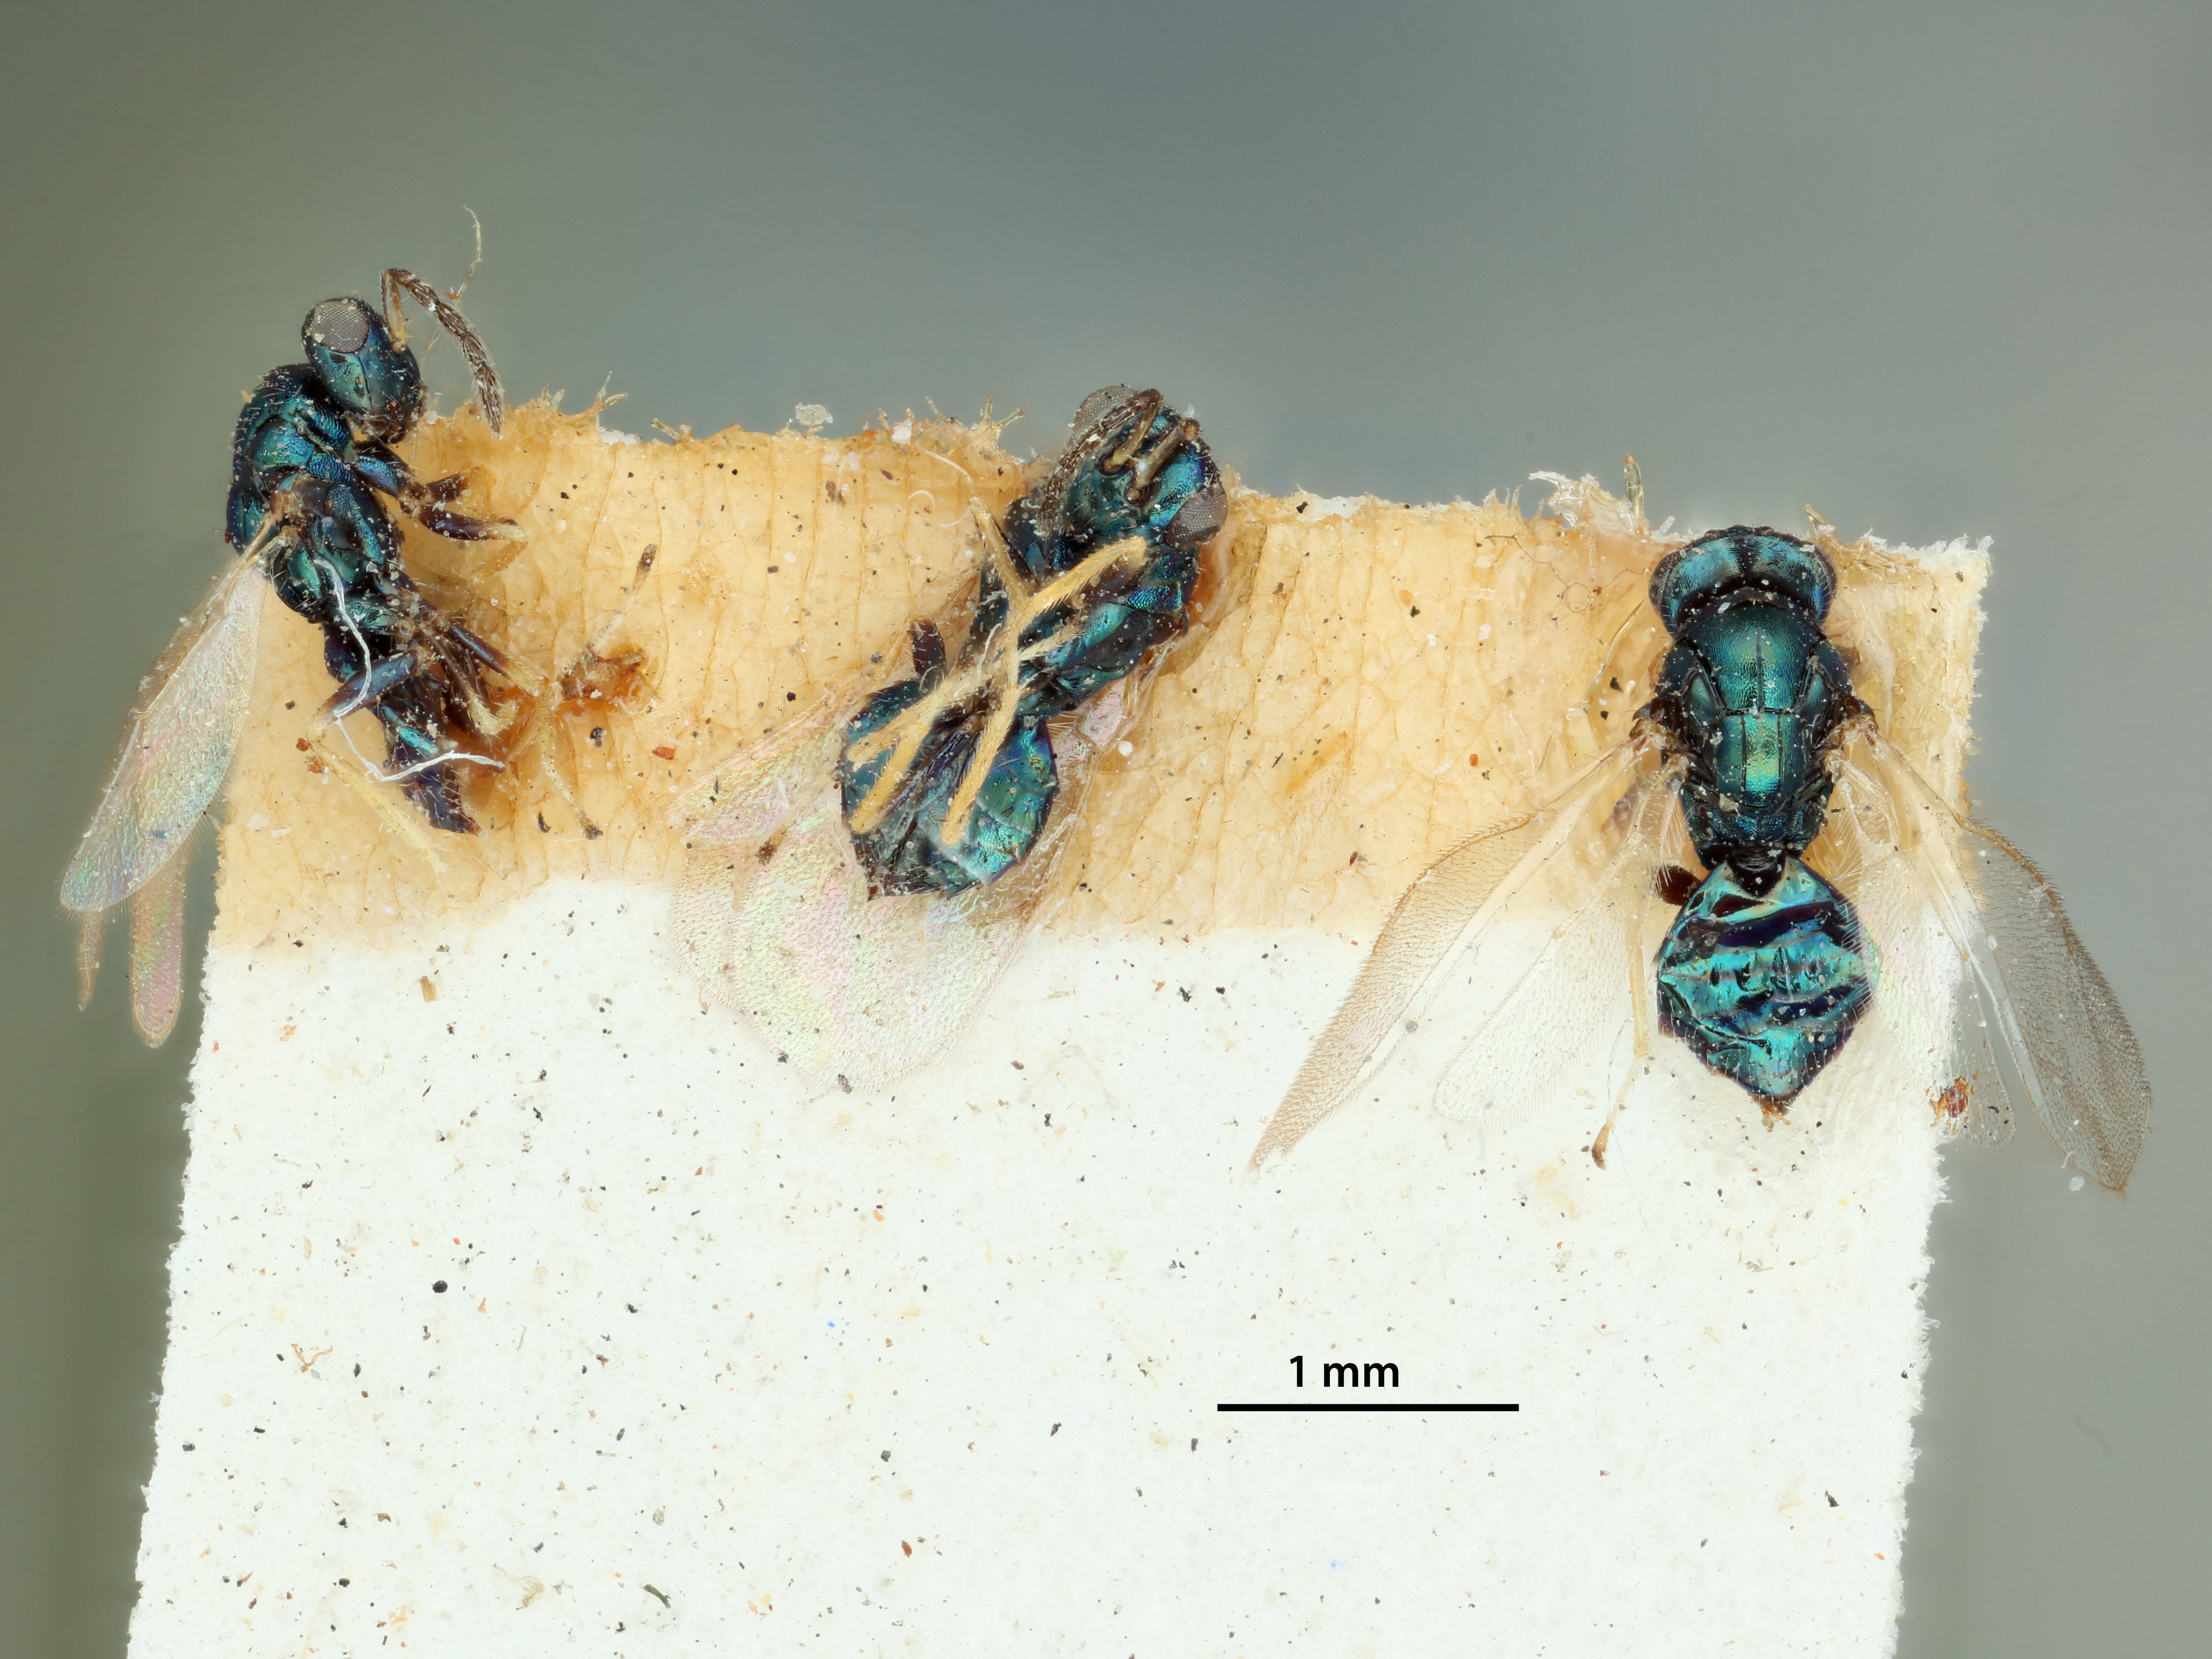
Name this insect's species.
Hyperteles hylotomae
